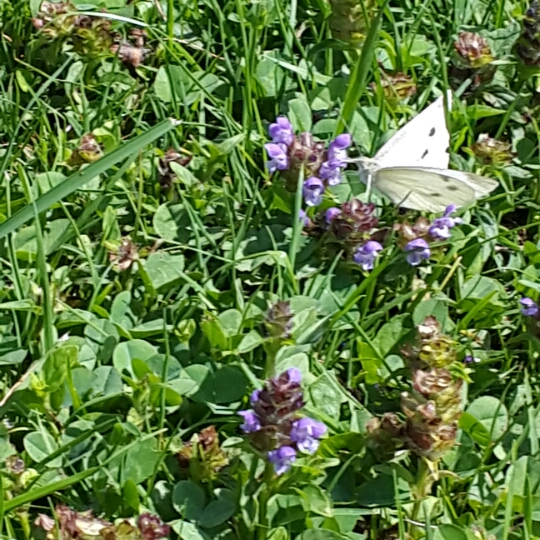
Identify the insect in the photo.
Pieris rapae
